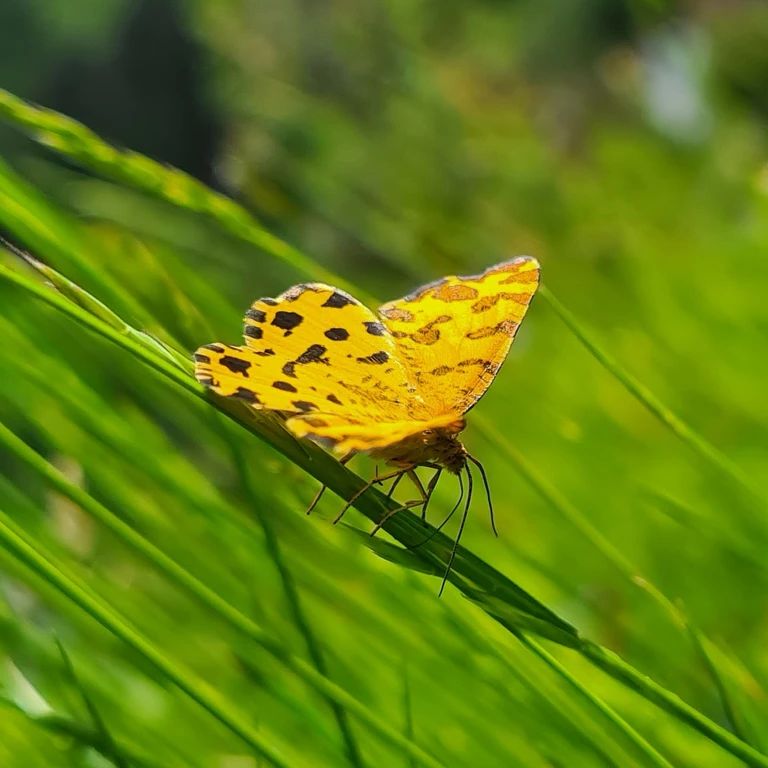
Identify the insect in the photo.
Pseudopanthera macularia
